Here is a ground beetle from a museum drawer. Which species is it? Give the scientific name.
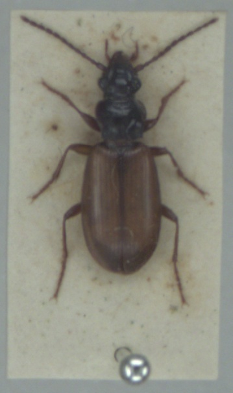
Patrobus septentrionis
